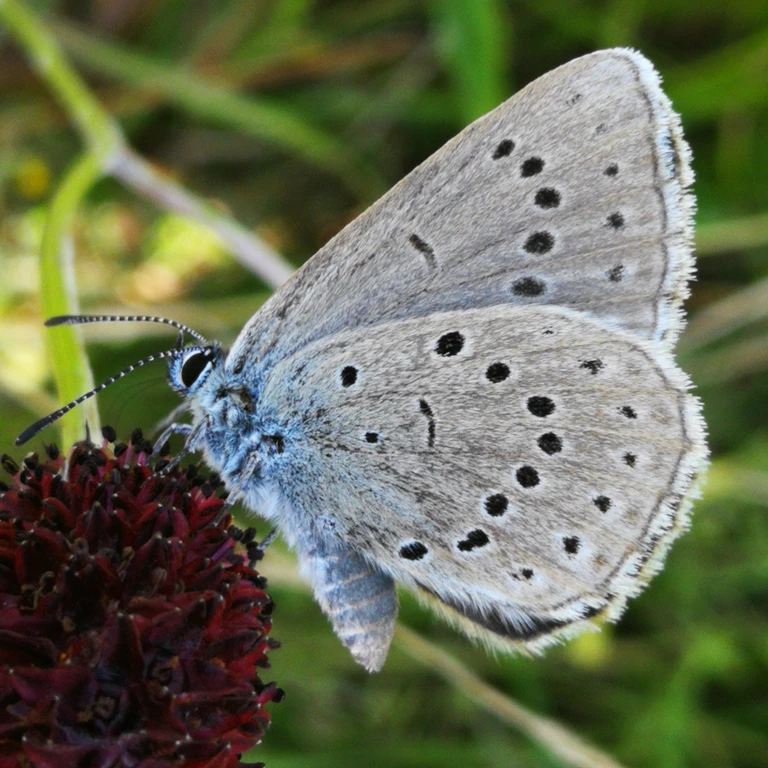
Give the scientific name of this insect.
Phengaris teleius
